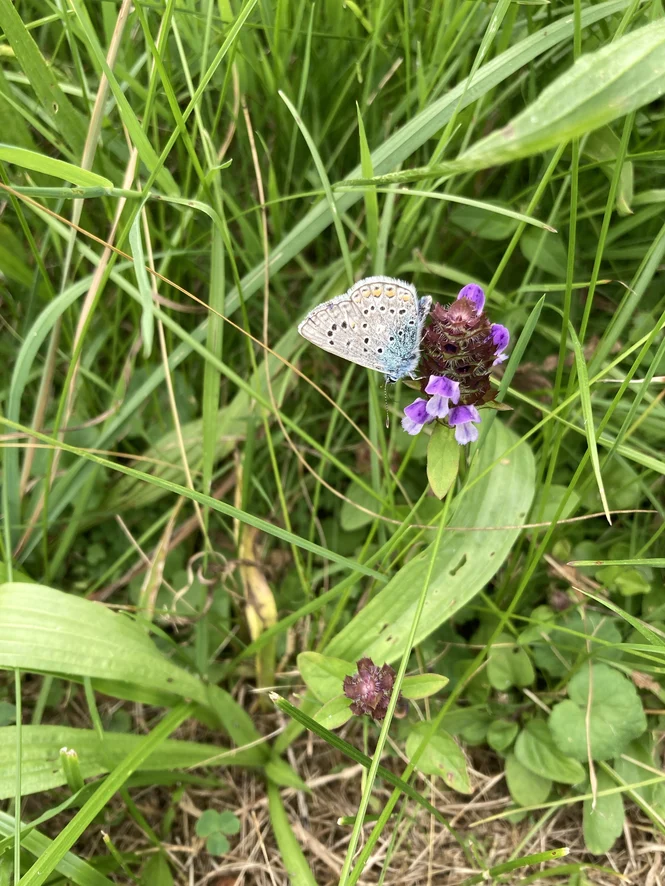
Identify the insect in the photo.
Polyommatus icarus
